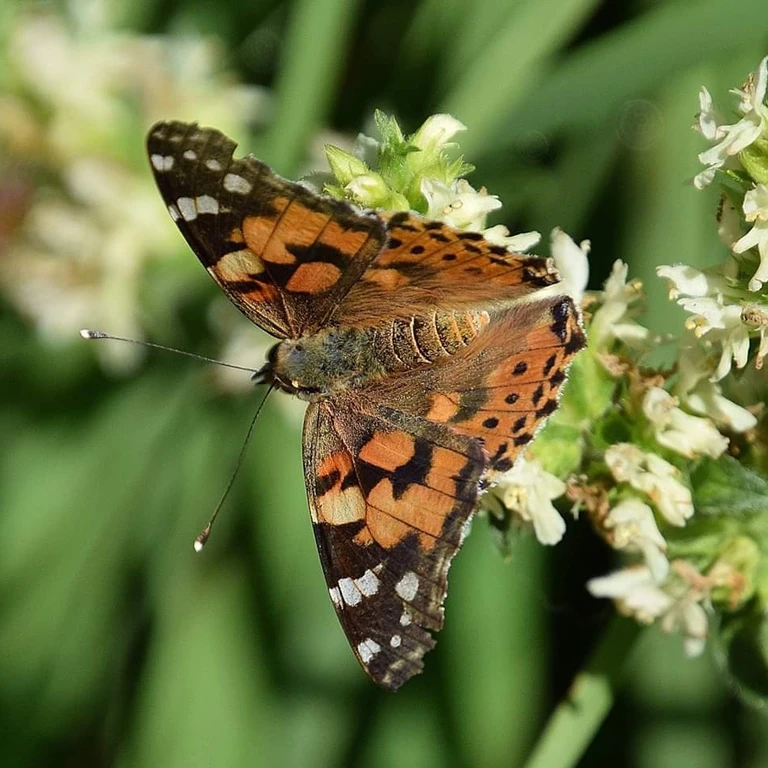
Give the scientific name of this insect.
Vanessa cardui
